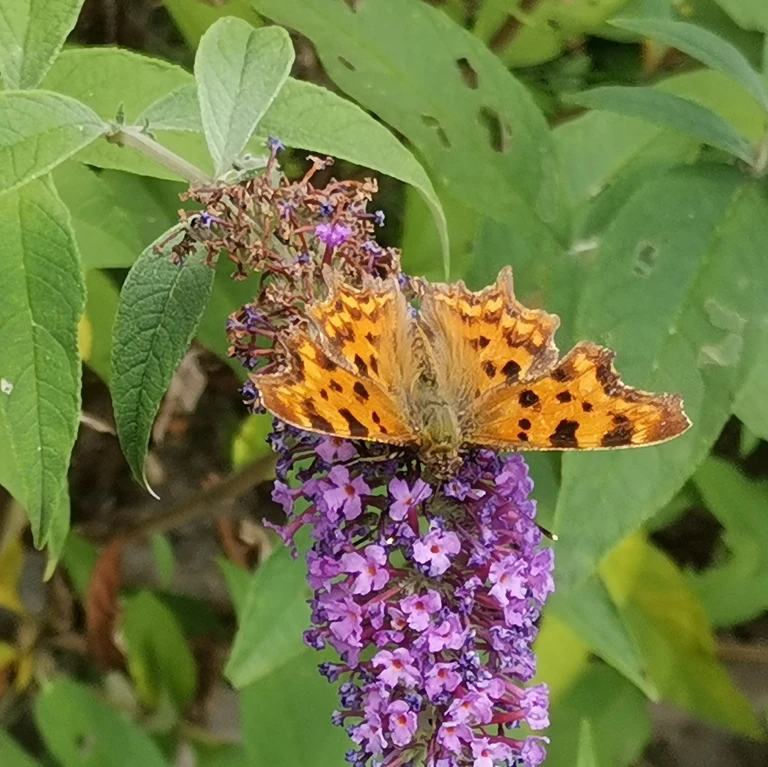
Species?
Polygonia c-album
